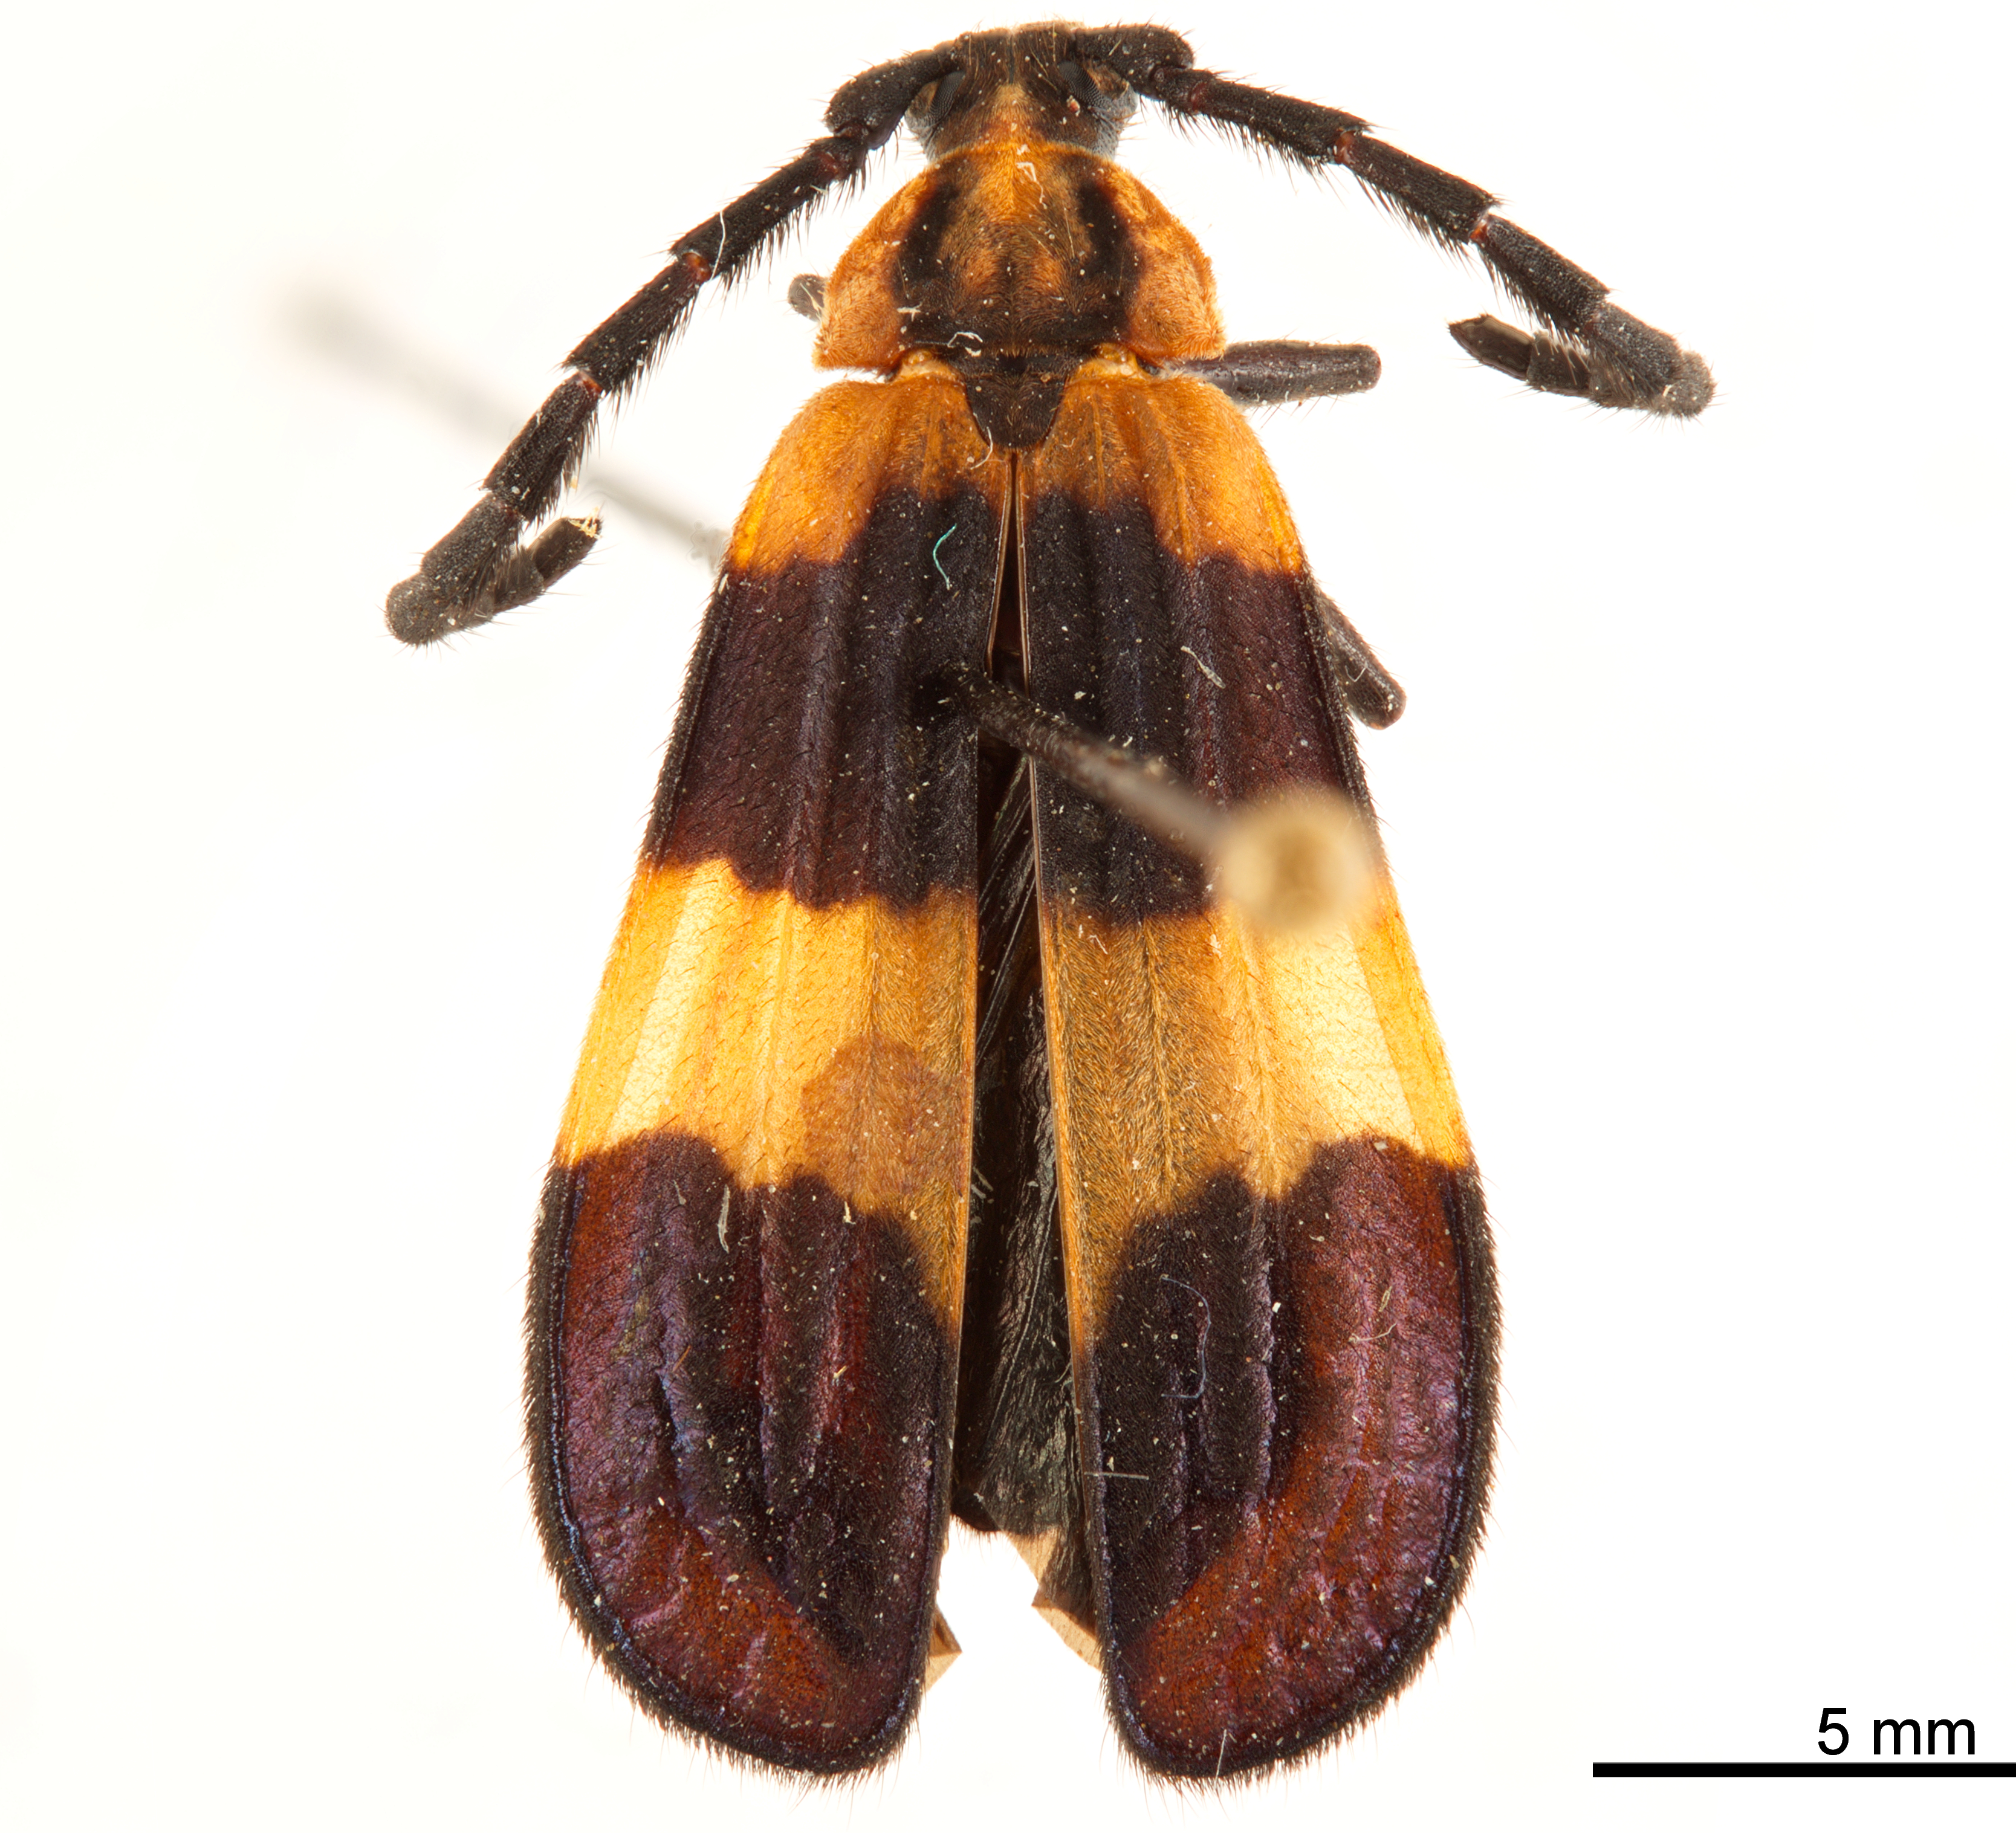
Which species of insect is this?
Deltosoma guatemalense
